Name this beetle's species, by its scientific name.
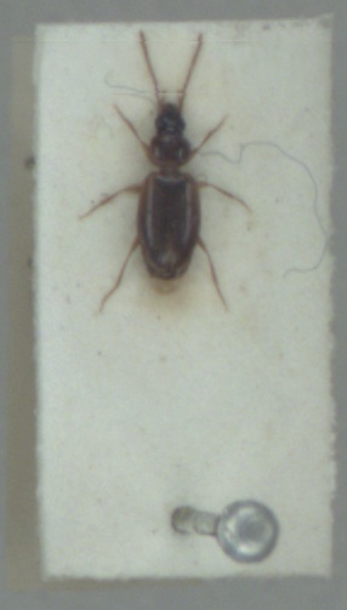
Trechus quadristriatus
